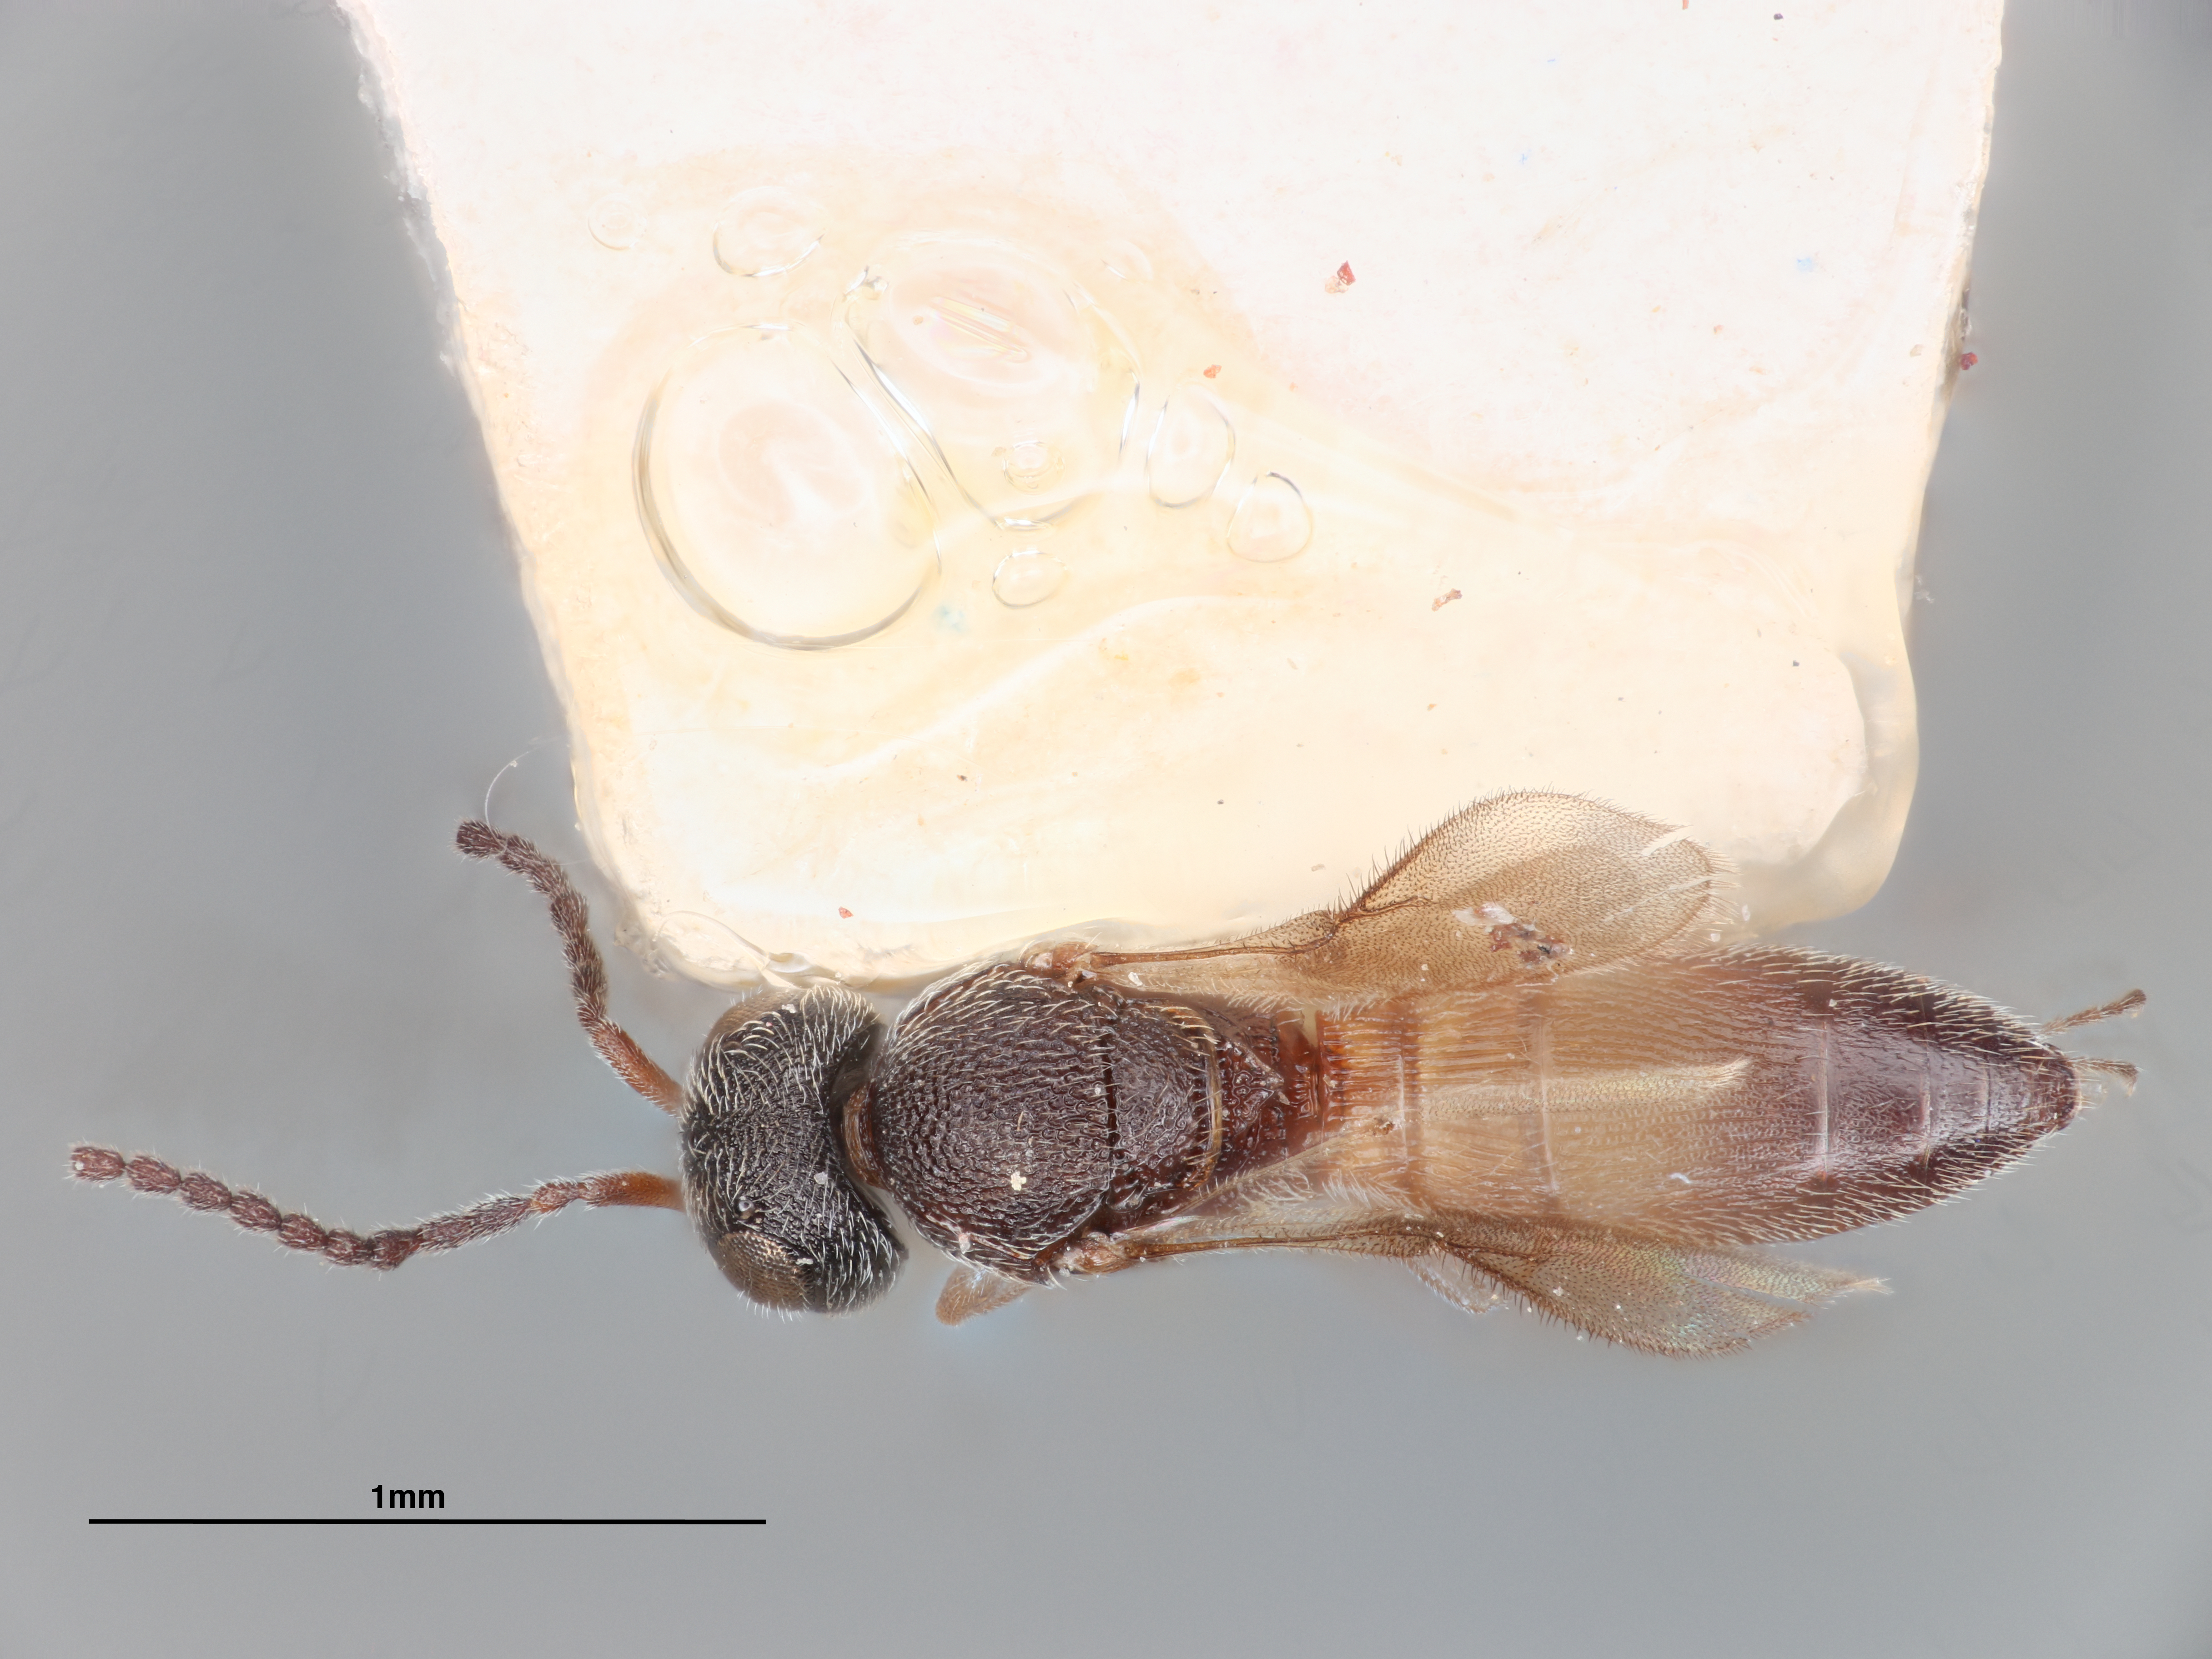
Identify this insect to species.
Anteromorpha deccanensis
